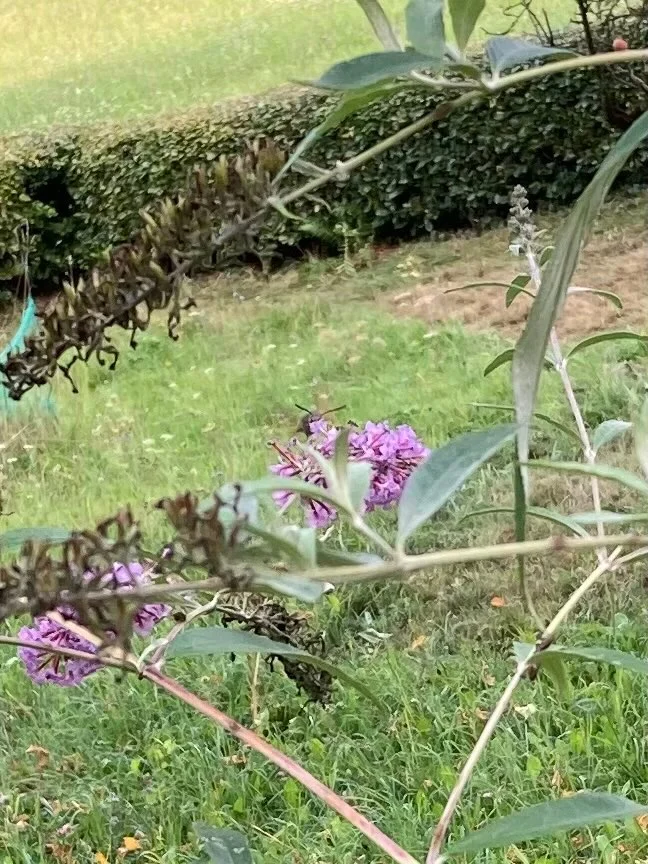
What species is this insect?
Macroglossum stellatarum
